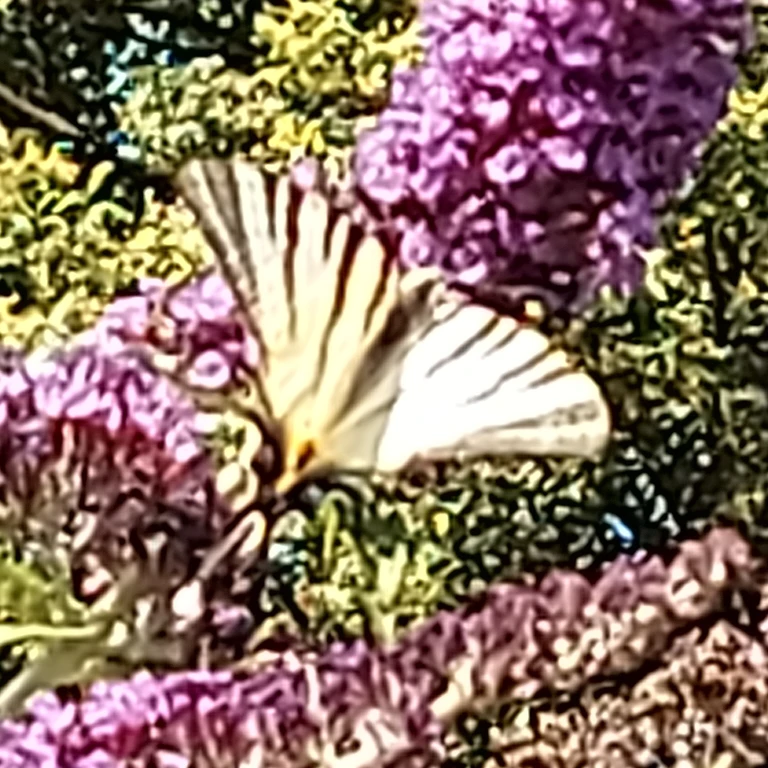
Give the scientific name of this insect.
Iphiclides podalirius
